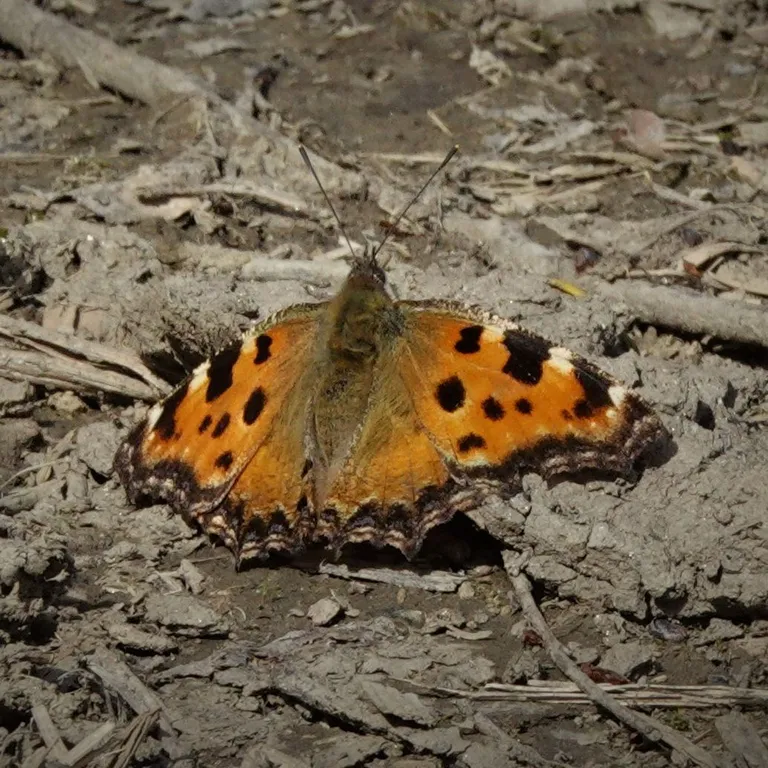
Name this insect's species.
Nymphalis polychloros
